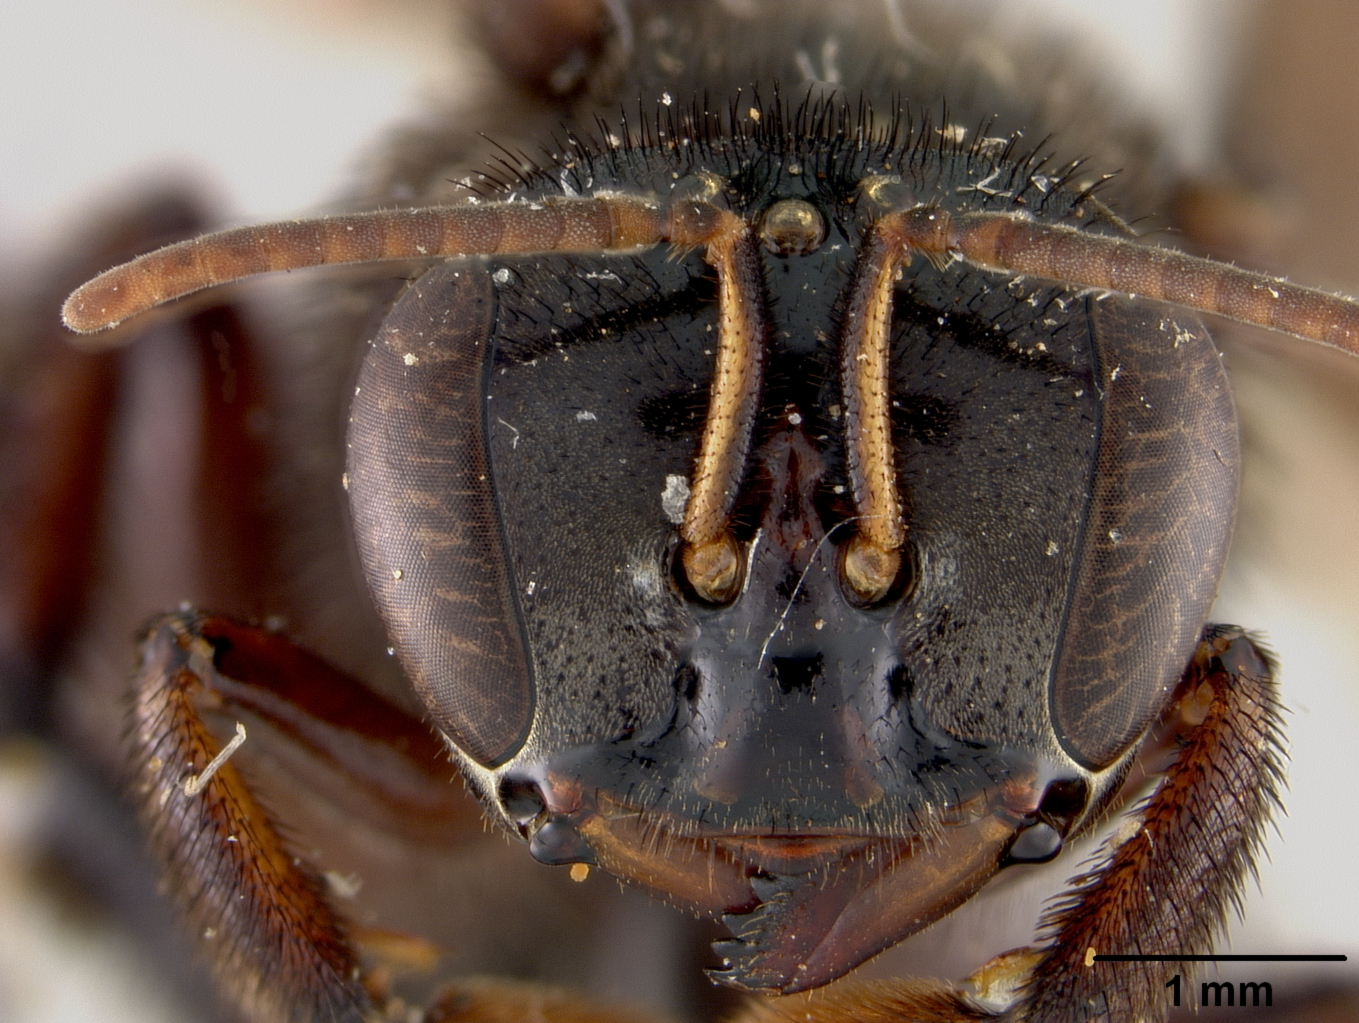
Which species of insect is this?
Trigona rohwerae
